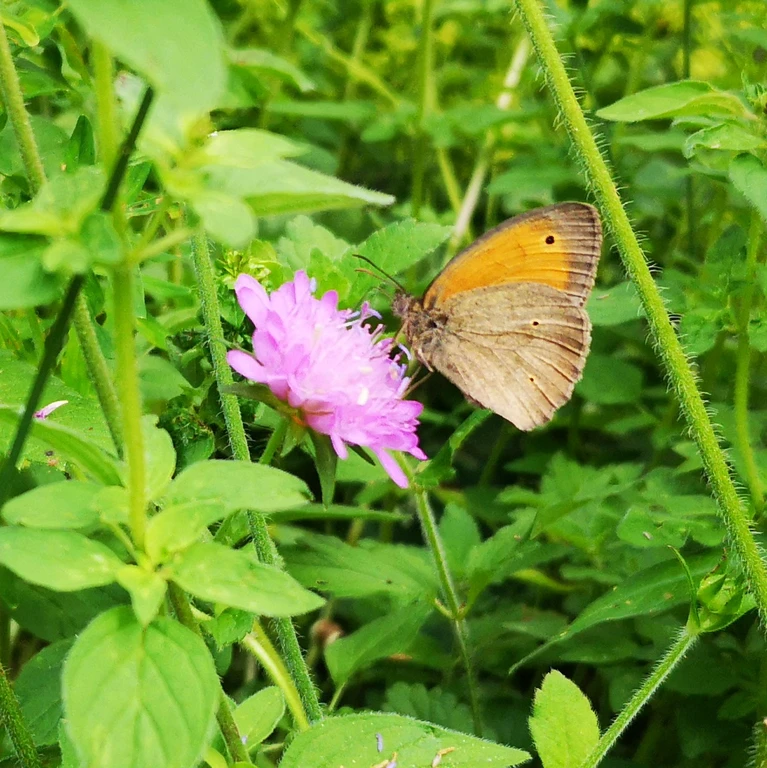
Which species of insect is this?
Maniola jurtina
